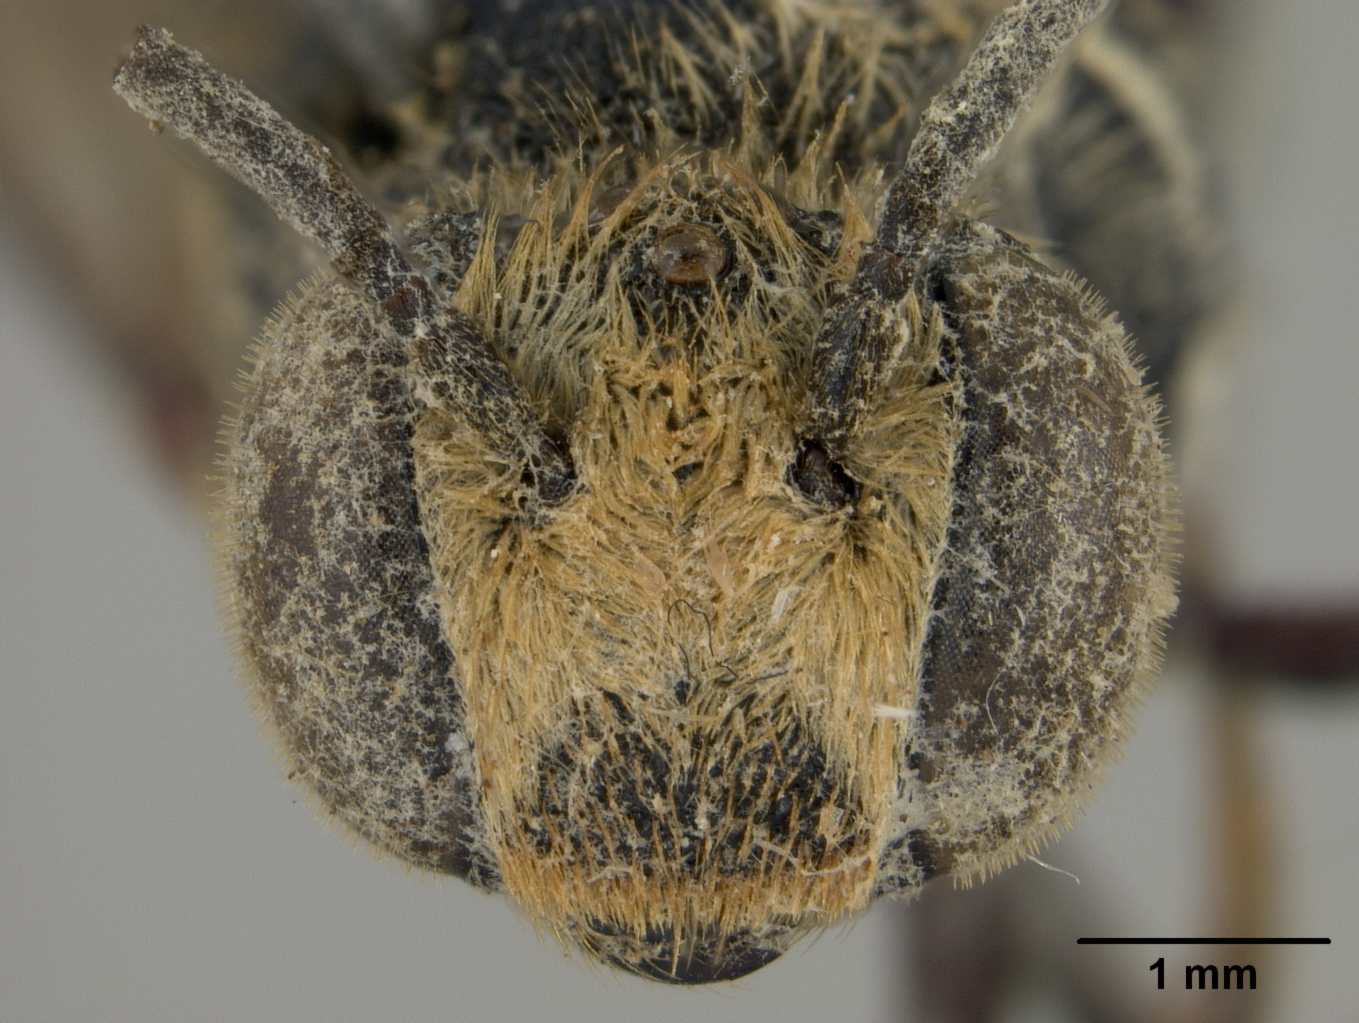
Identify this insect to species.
Coelioxys hakonensis
